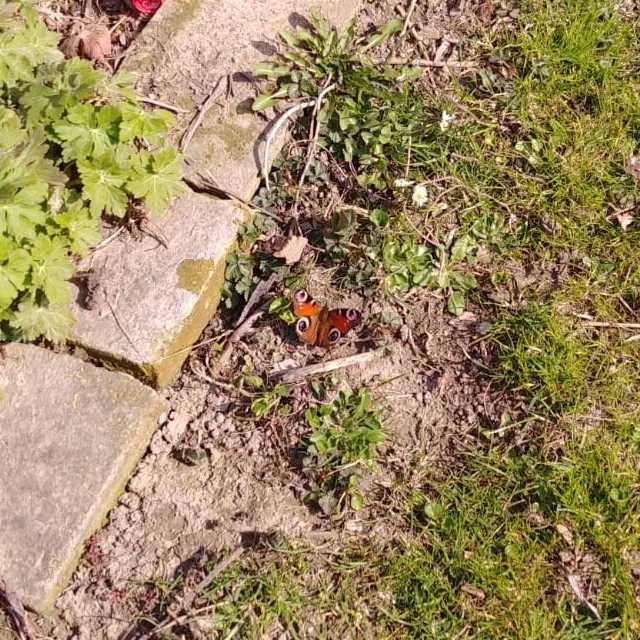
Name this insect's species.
Aglais io
